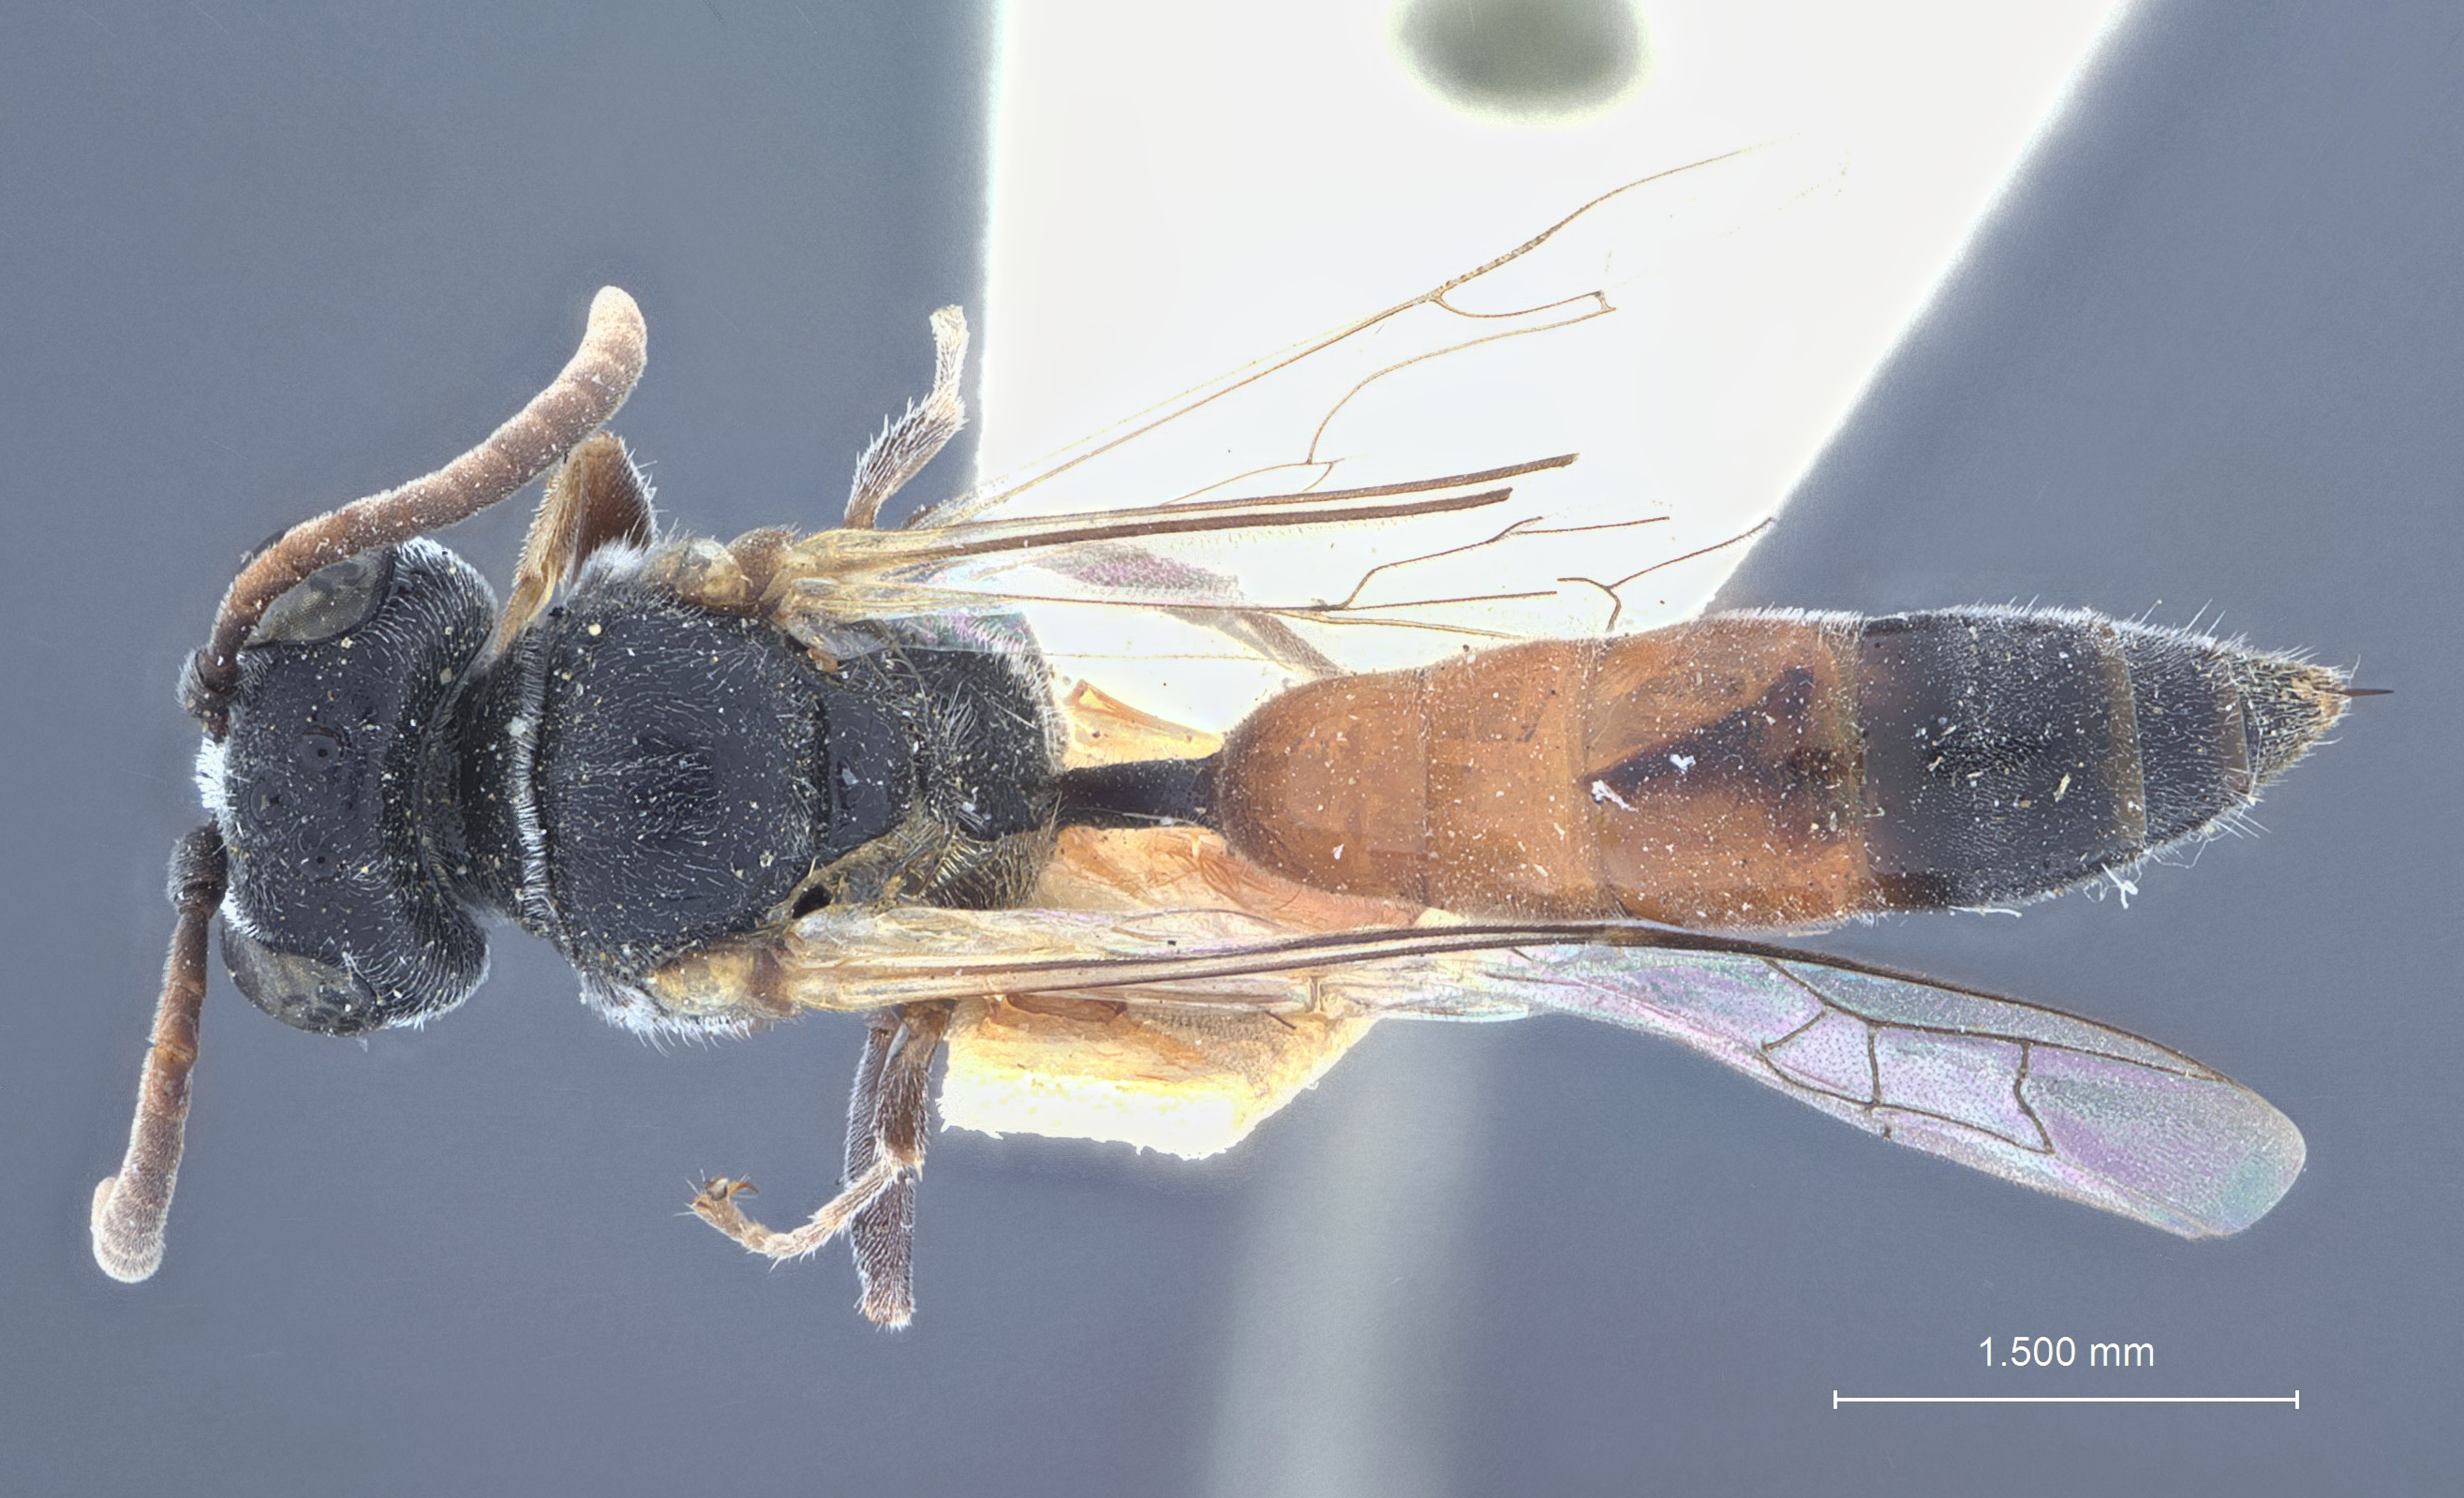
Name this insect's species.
Psen arizonensis
